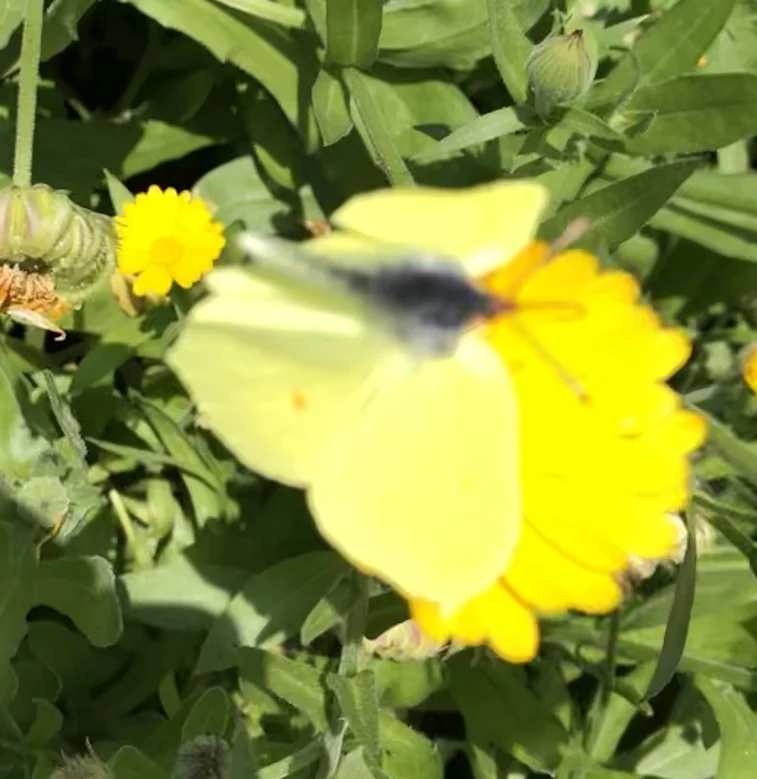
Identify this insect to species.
Gonepteryx rhamni
